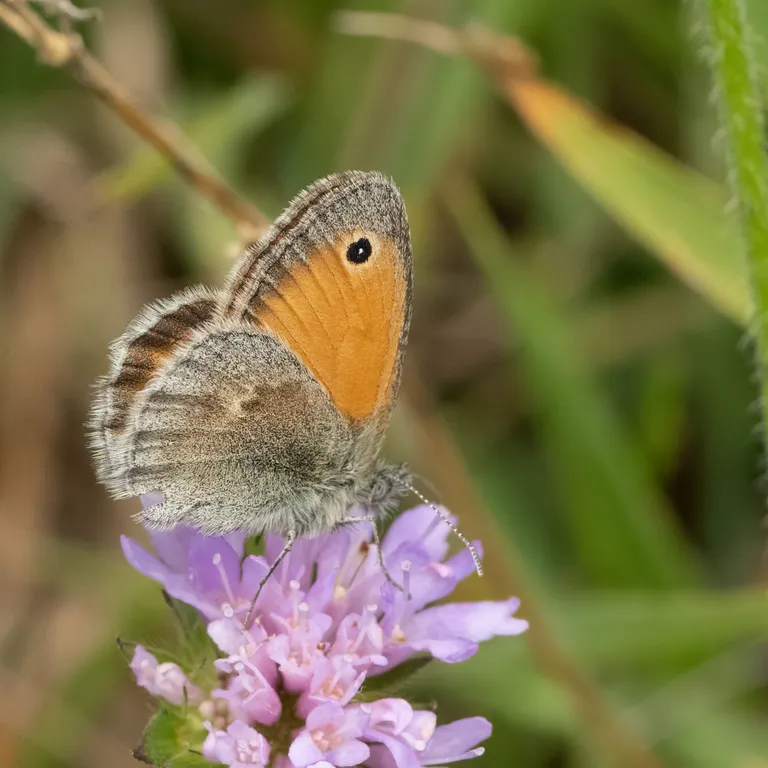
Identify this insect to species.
Coenonympha pamphilus
